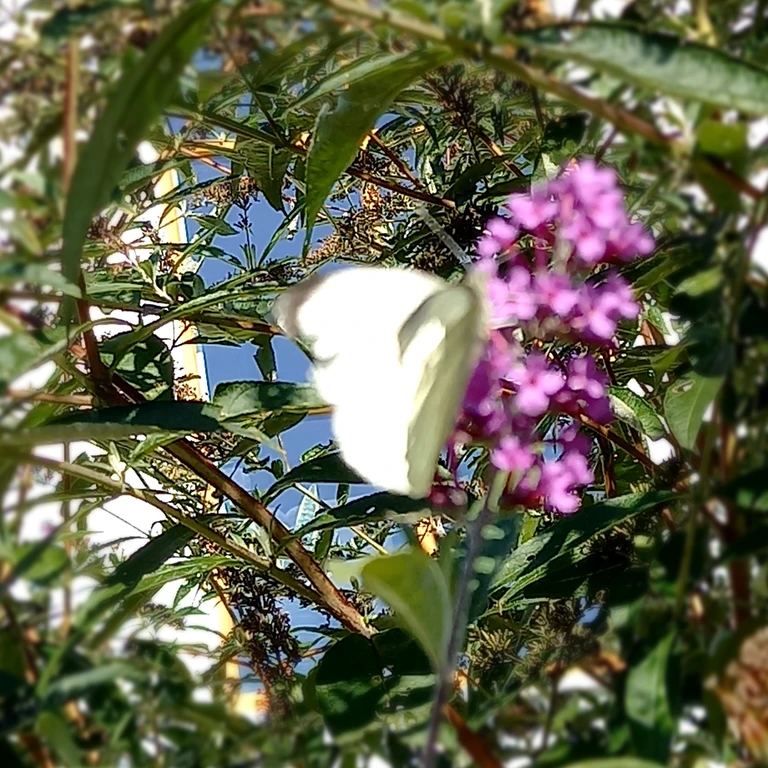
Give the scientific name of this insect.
Pieris brassicae
